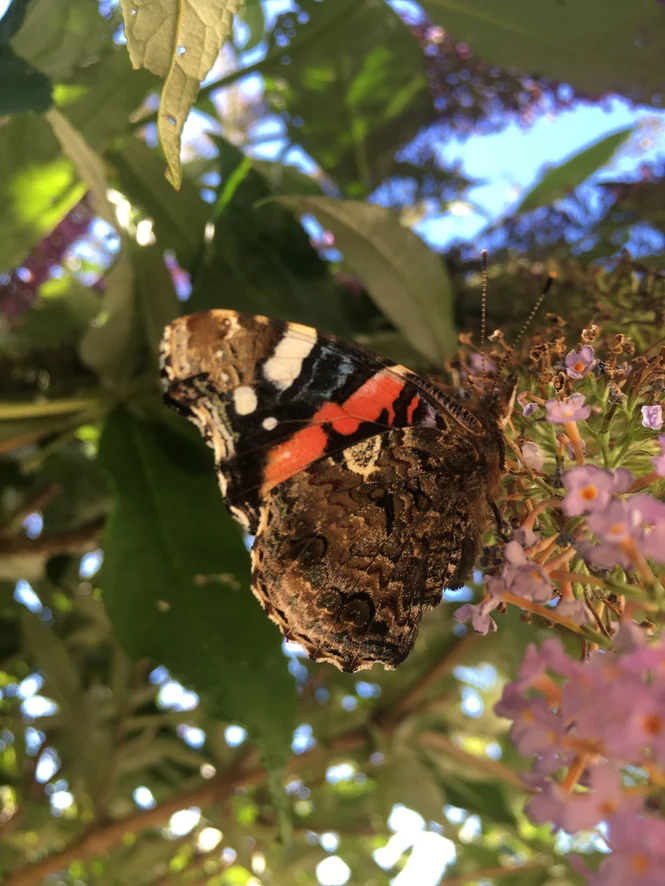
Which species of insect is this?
Vanessa atalanta
